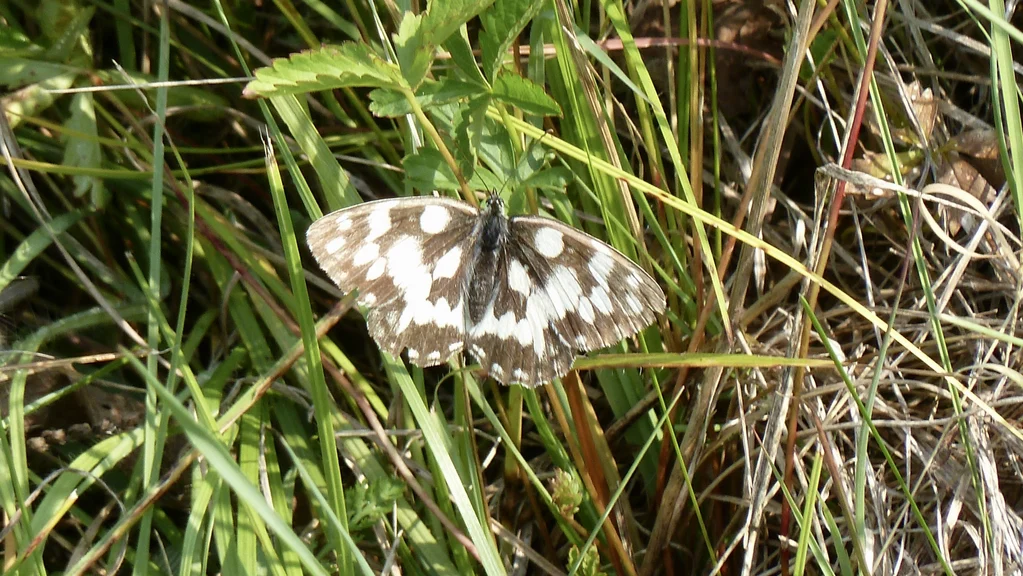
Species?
Melanargia galathea
